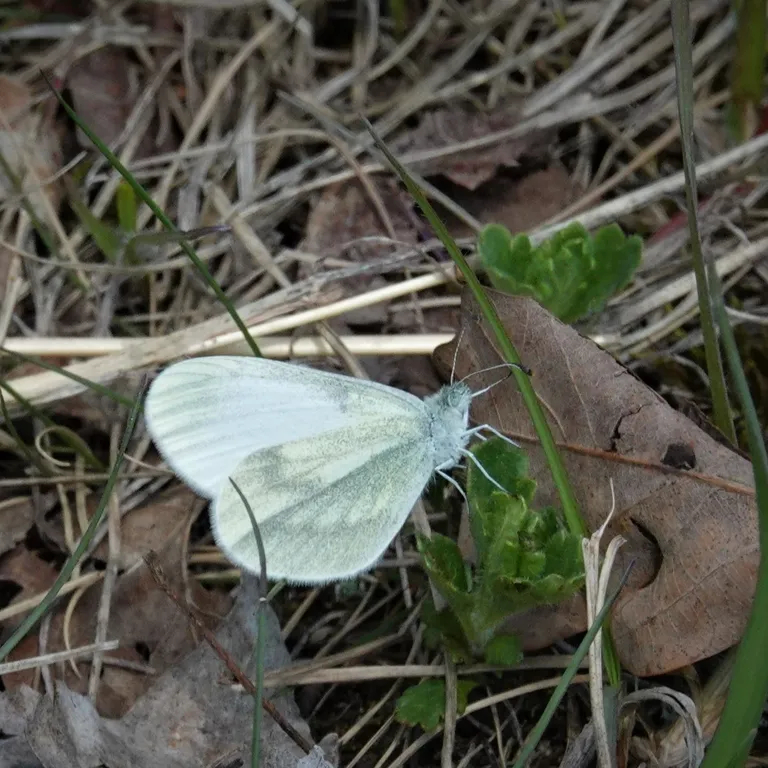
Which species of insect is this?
Leptidea sinapis/juvernica
